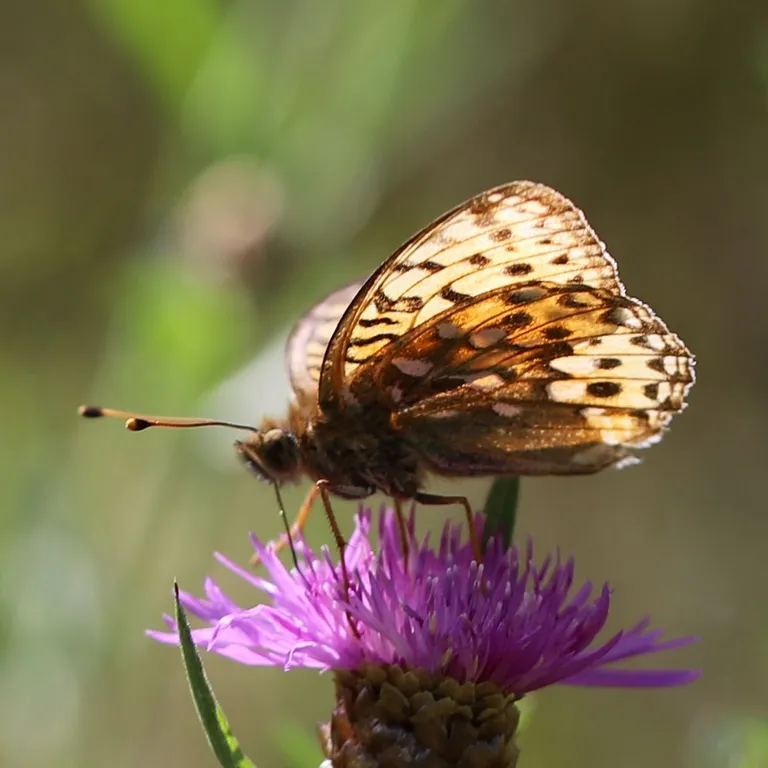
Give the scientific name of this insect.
Speyeria aglaja
